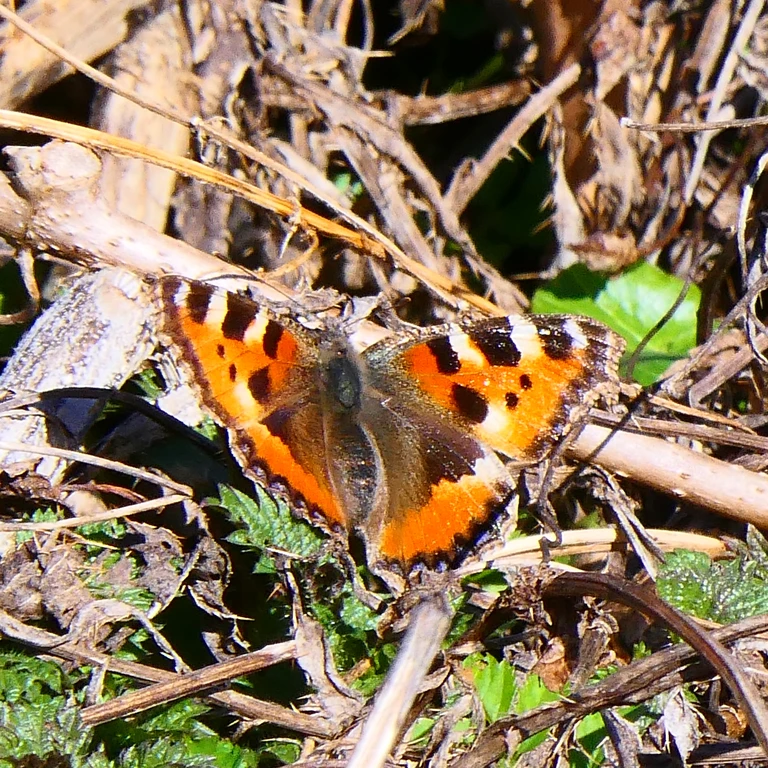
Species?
Aglais urticae
